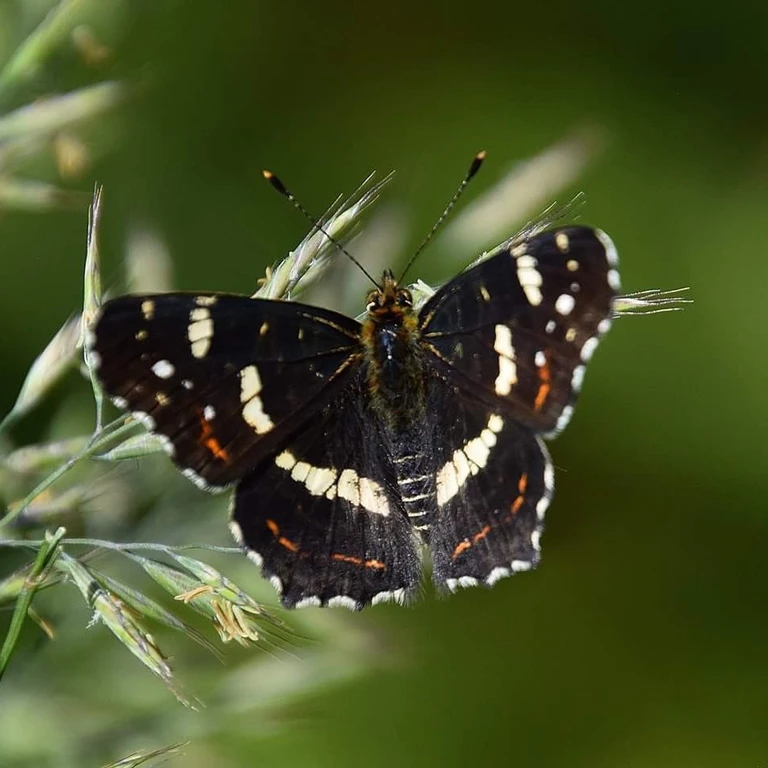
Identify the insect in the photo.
Araschnia levana
